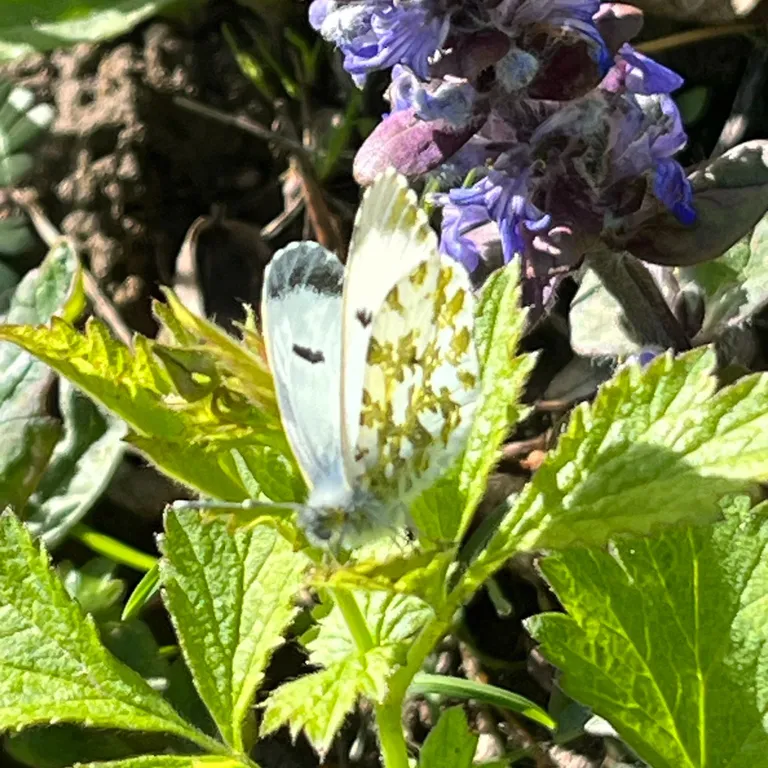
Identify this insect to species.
Anthocharis cardamines
